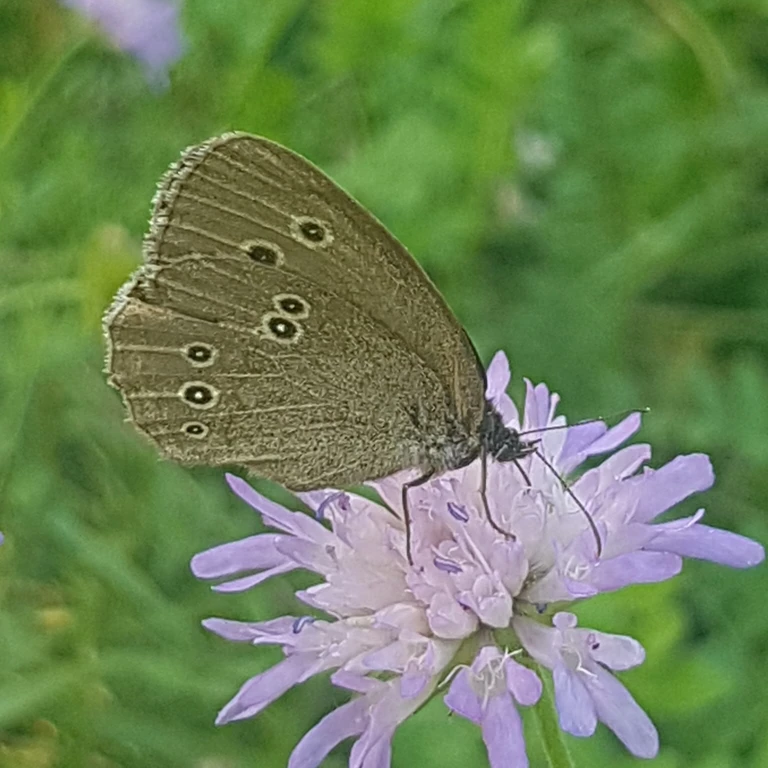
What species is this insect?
Aphantopus hyperantus
